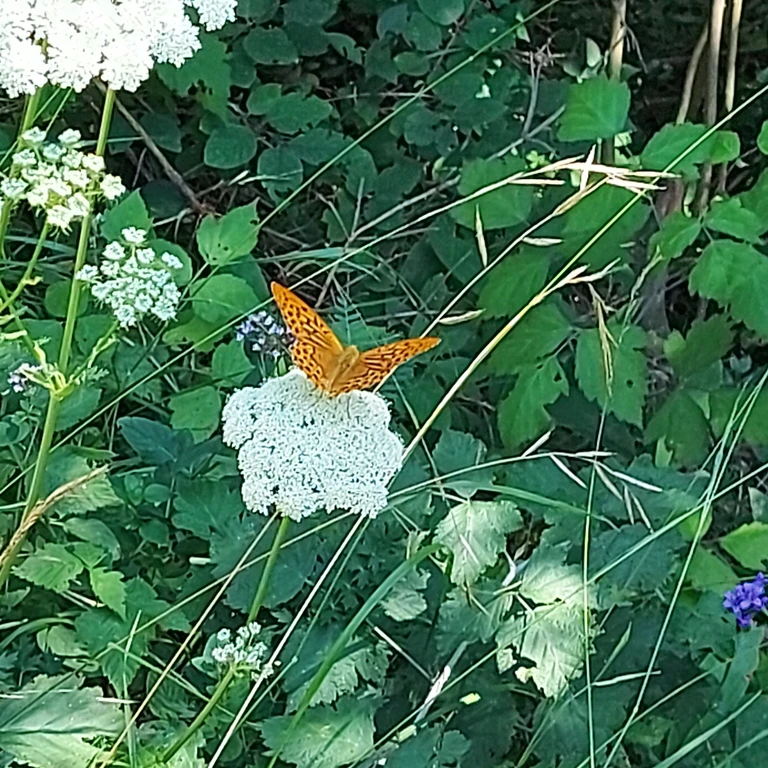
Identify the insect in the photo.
Argynnis paphia
